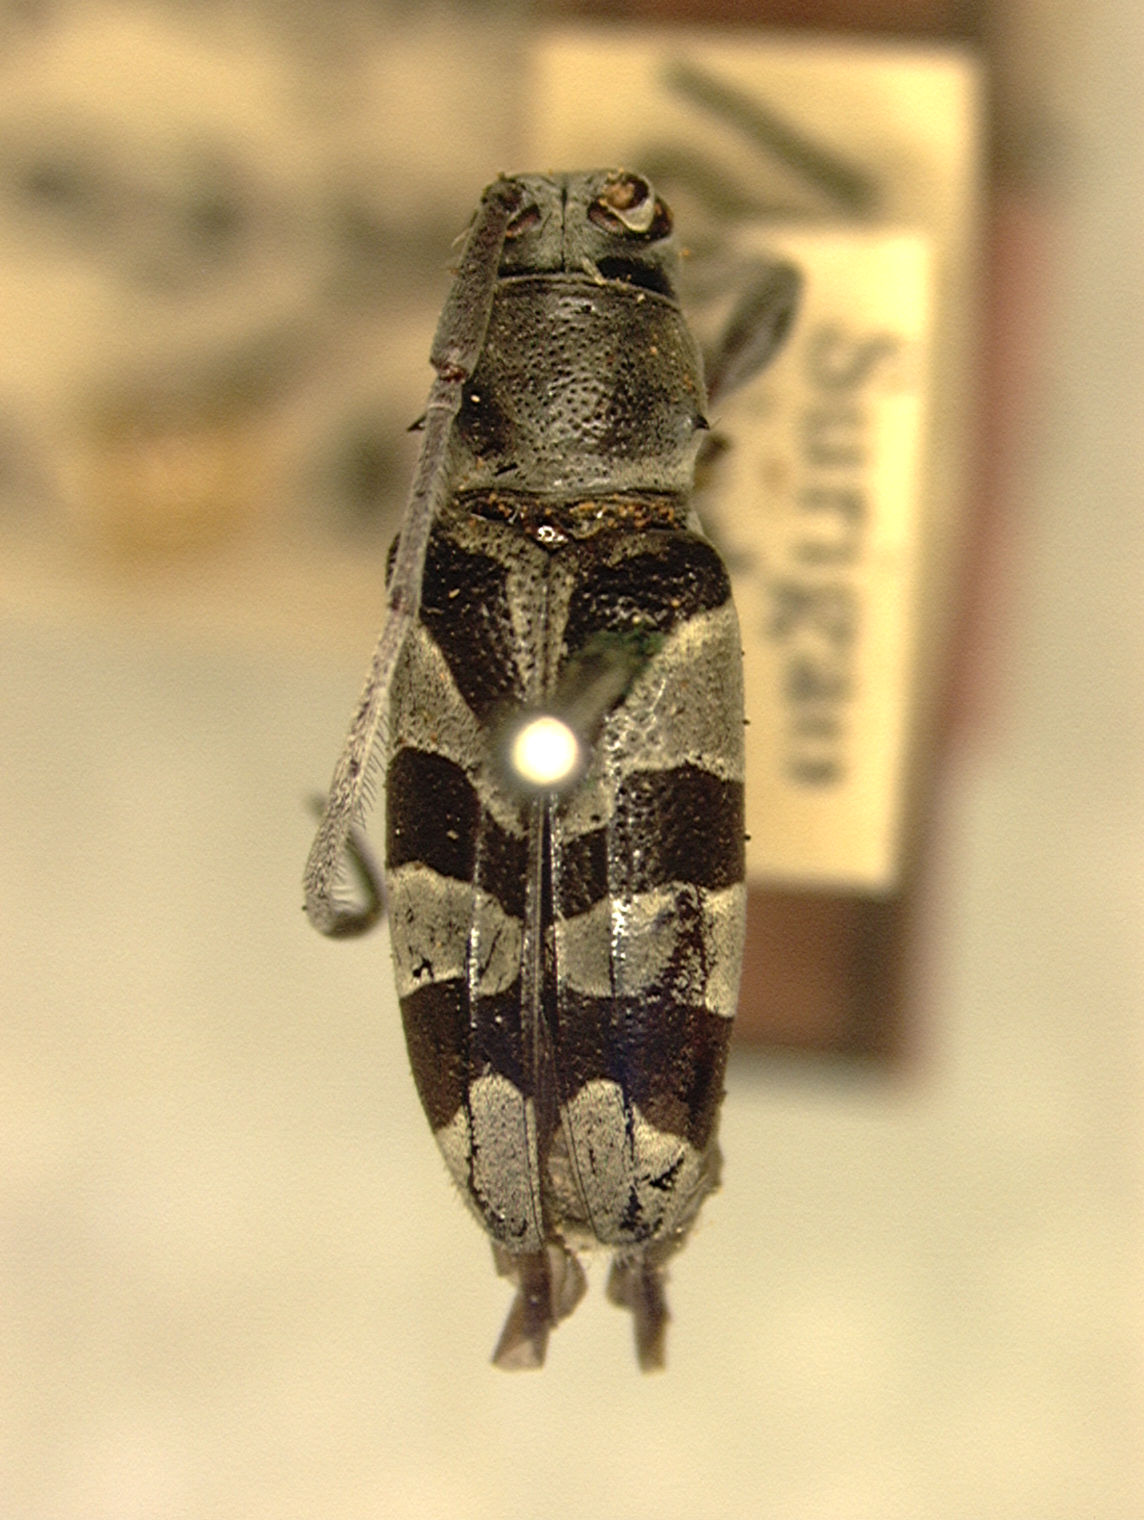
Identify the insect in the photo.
Driopeomima trifasciata
